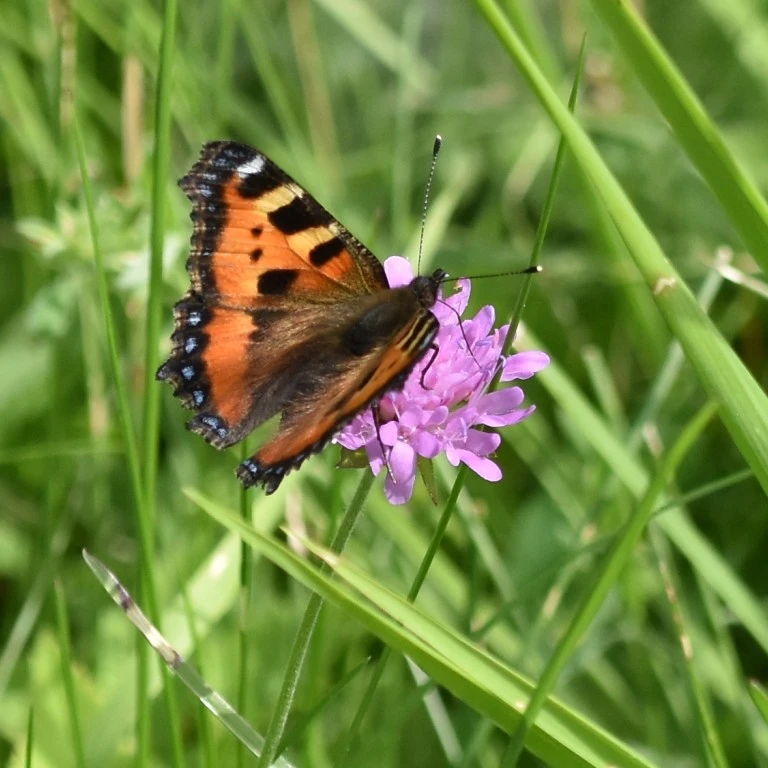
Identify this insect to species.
Aglais urticae
